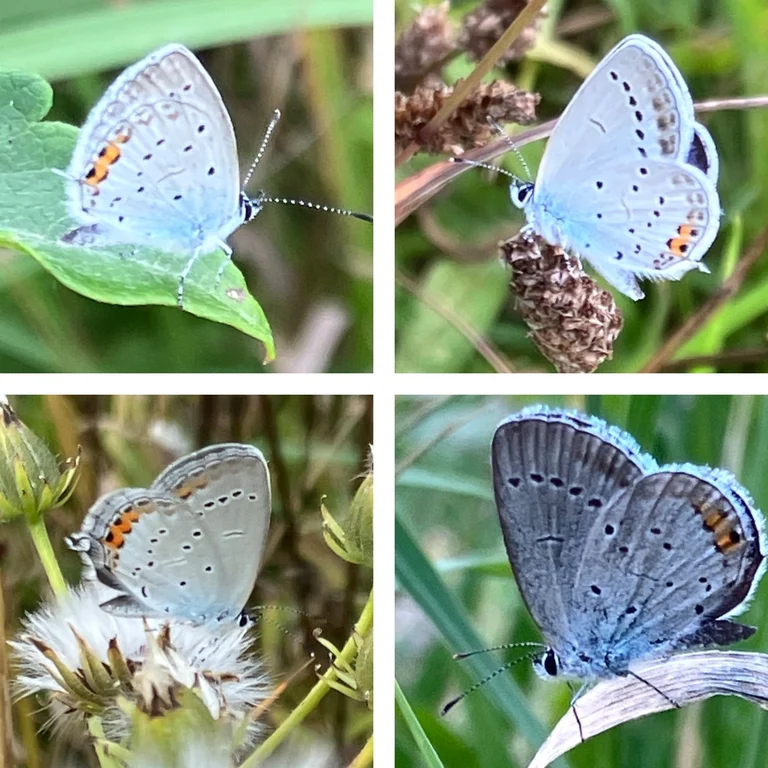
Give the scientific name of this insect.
Cupido argiades (also Elkalyce argiades)
